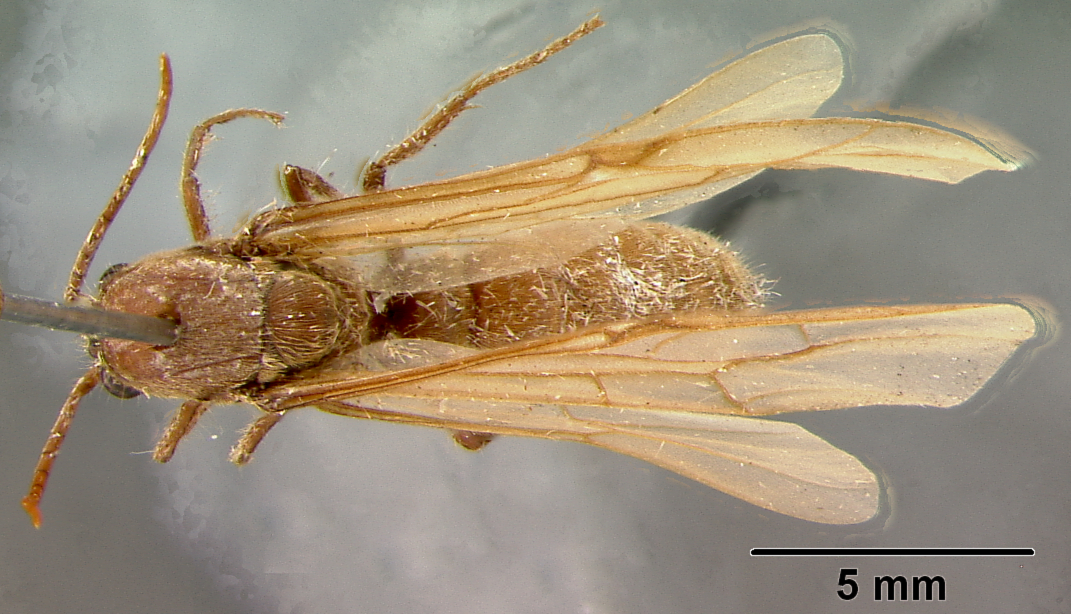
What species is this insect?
Neivamyrmex angulimandibulatus
